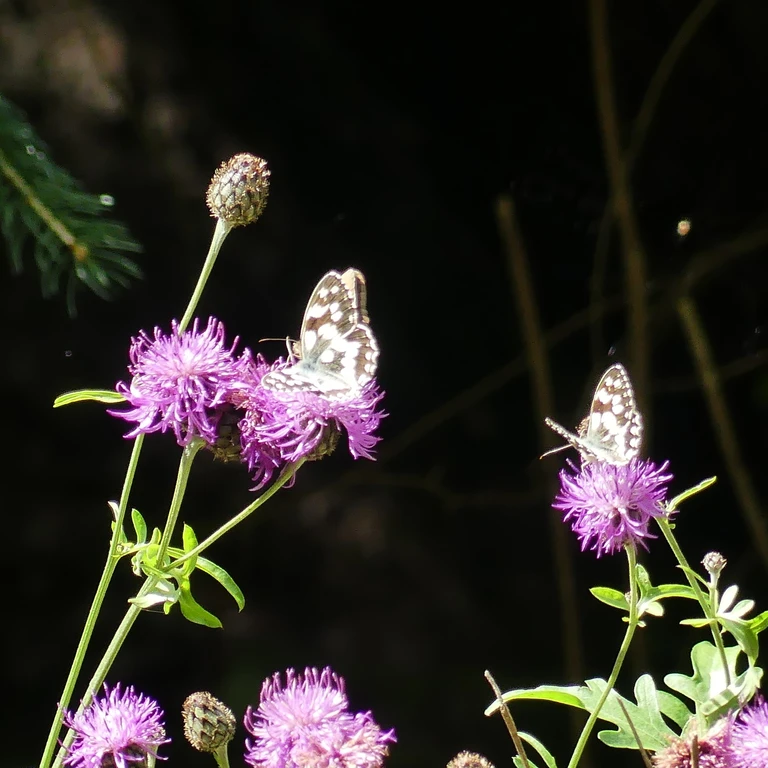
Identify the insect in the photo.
Melanargia galathea
